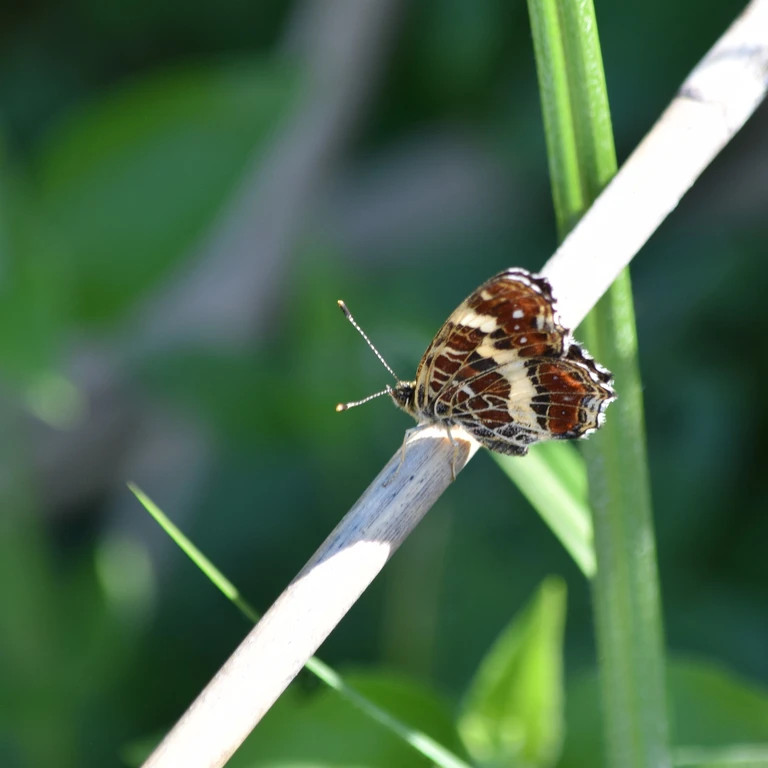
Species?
Araschnia levana
